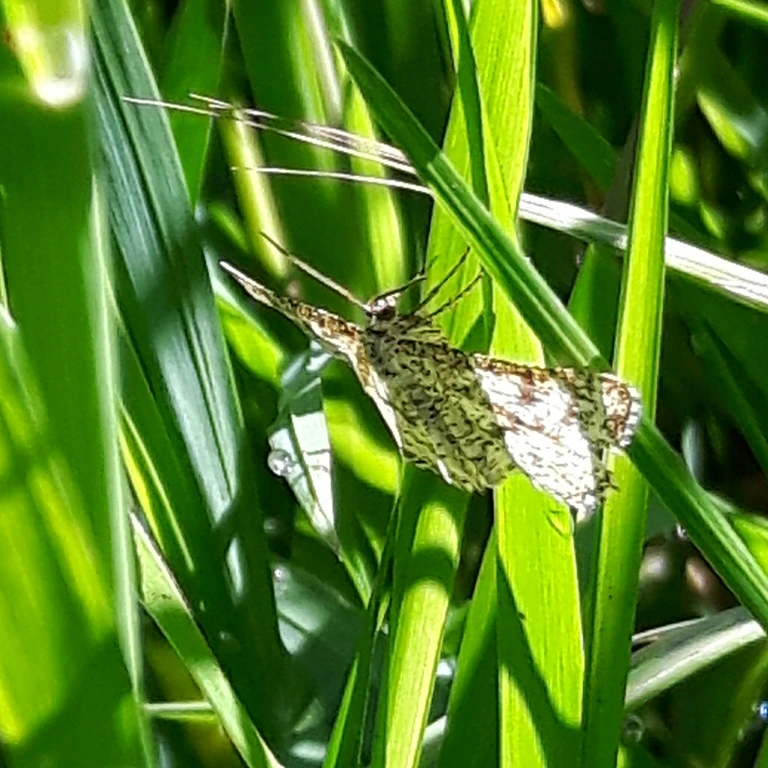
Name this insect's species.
Ematurga atomaria
